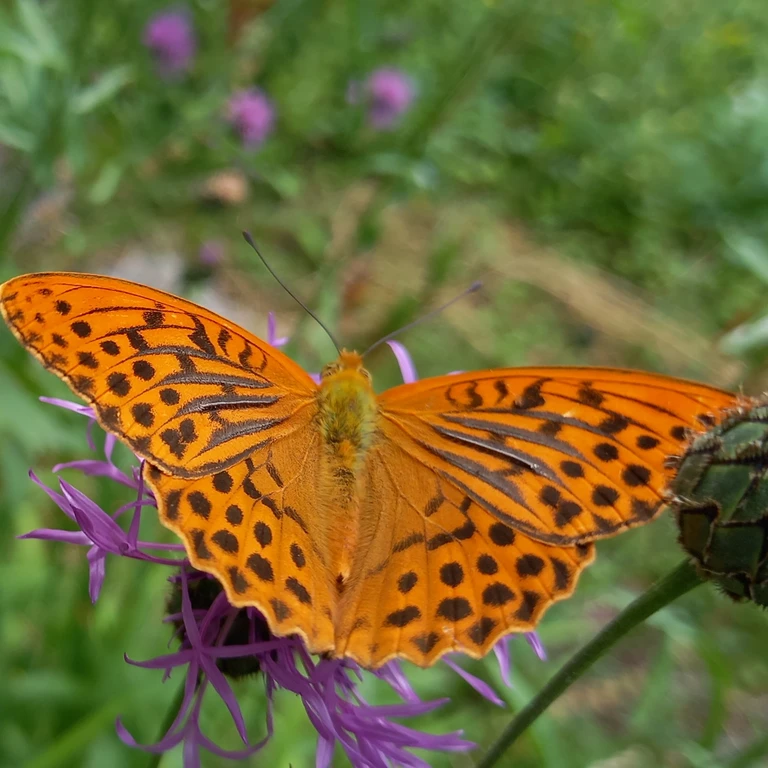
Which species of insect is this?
Argynnis paphia
